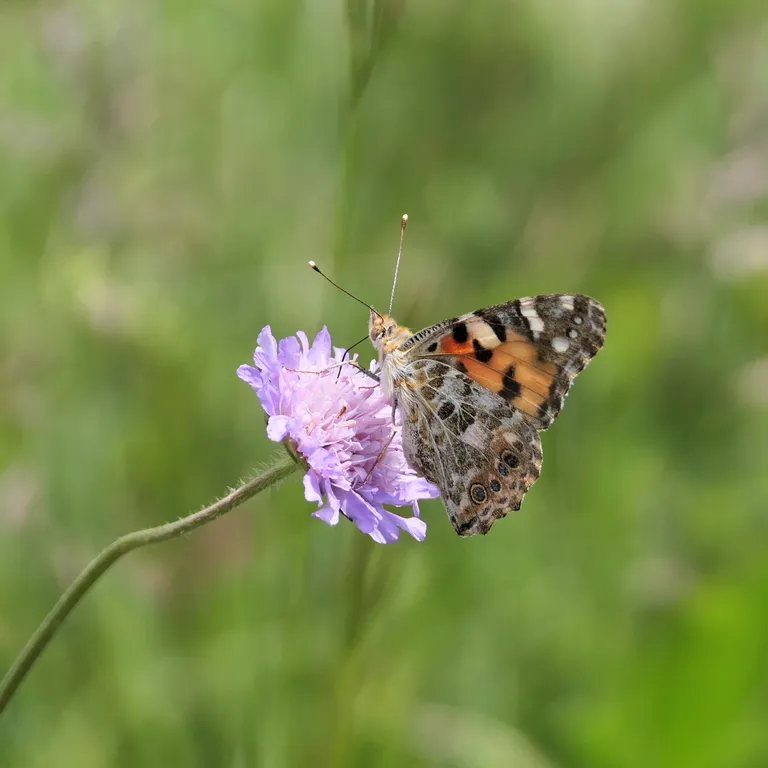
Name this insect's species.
Vanessa cardui
